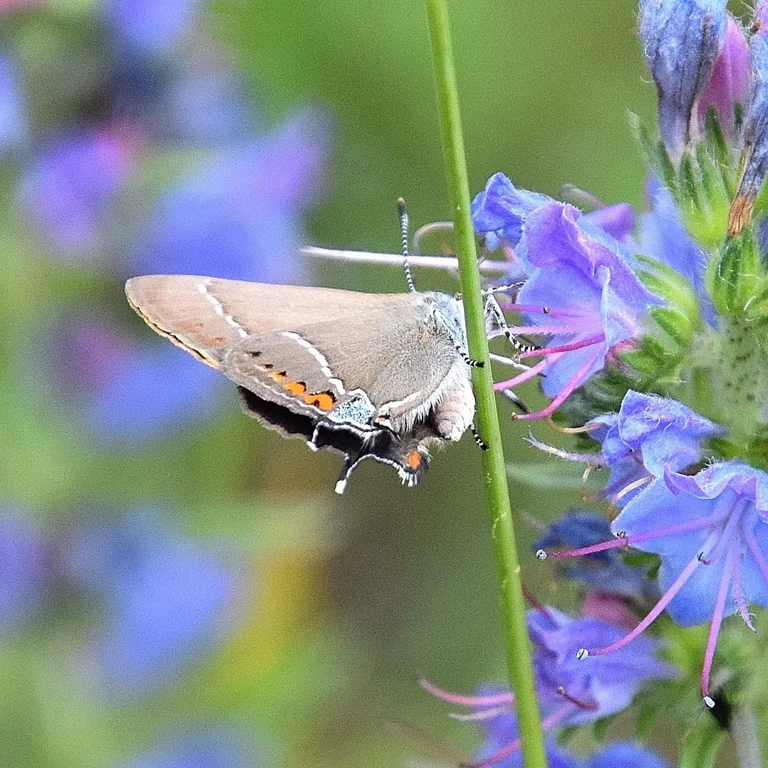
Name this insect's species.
Satyrium spini (also Tuttiola spini)
